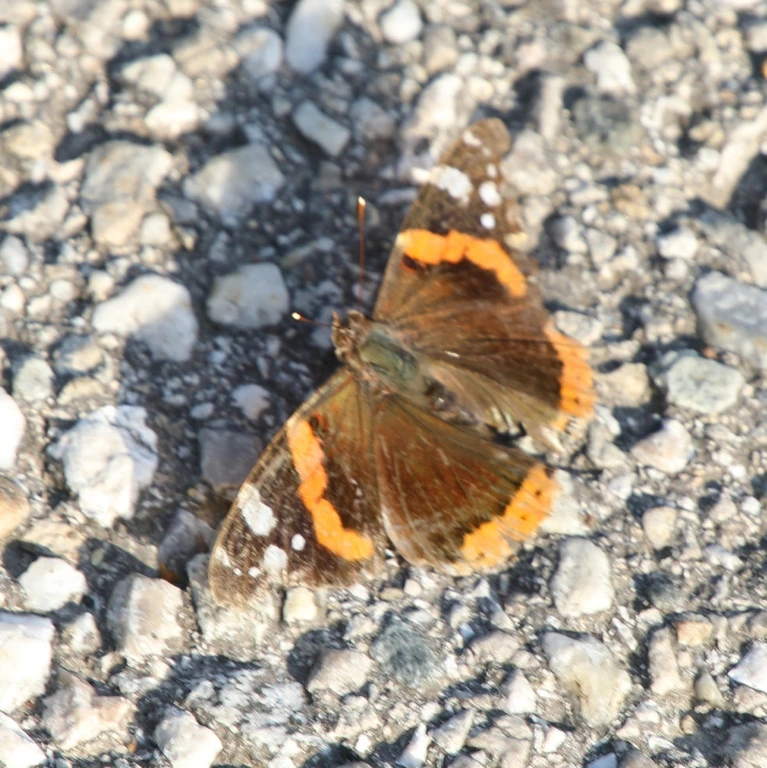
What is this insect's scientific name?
Vanessa atalanta
